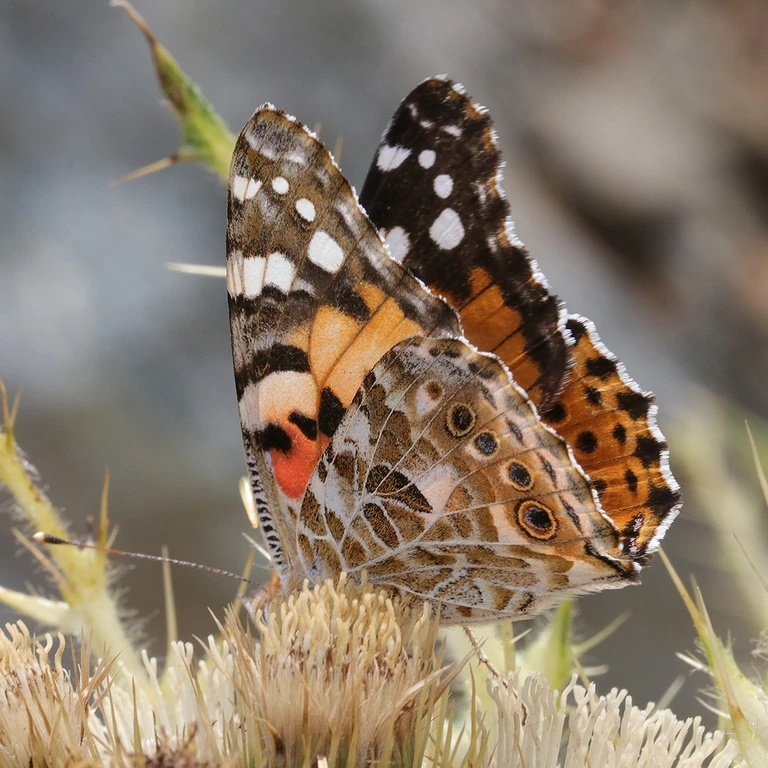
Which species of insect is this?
Vanessa cardui
